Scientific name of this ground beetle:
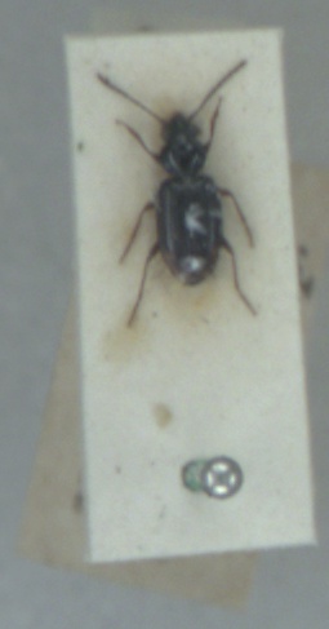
Bembidion lunulatum
